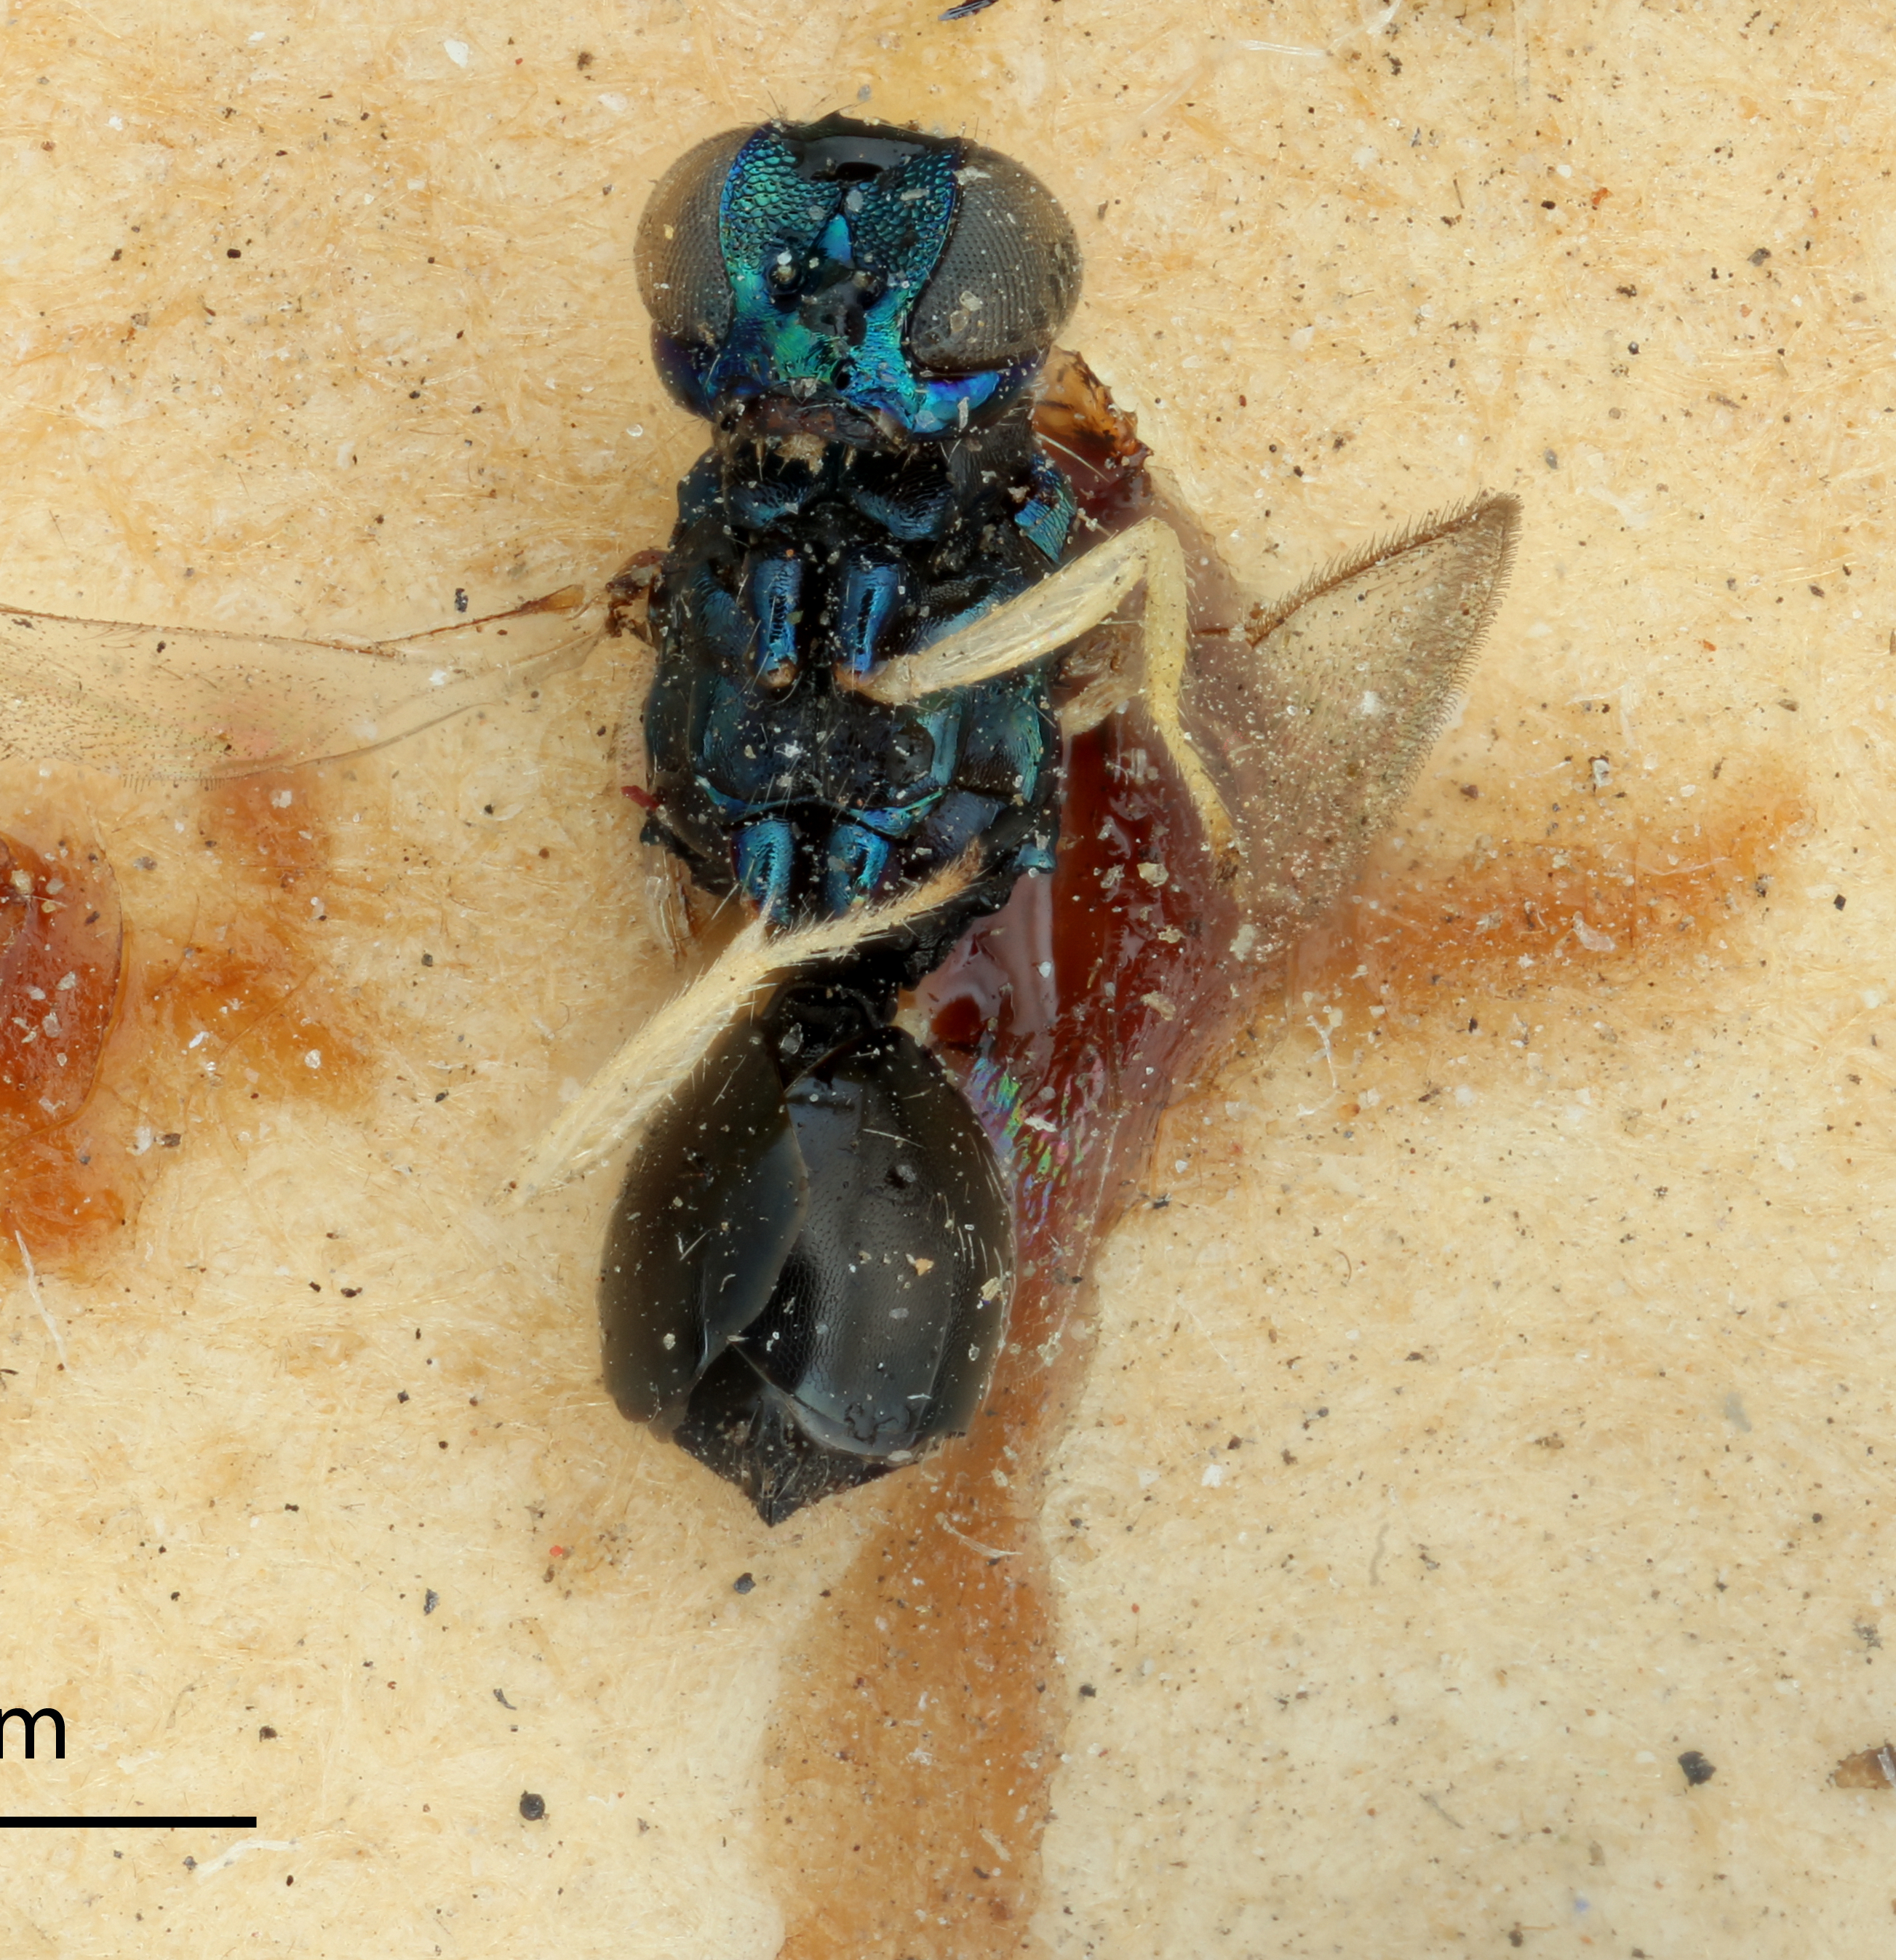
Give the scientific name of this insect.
Holcopelte missouriensis
